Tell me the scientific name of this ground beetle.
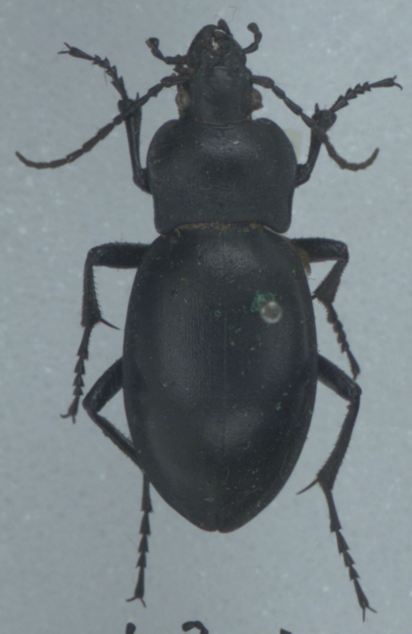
Carabus glabratus
